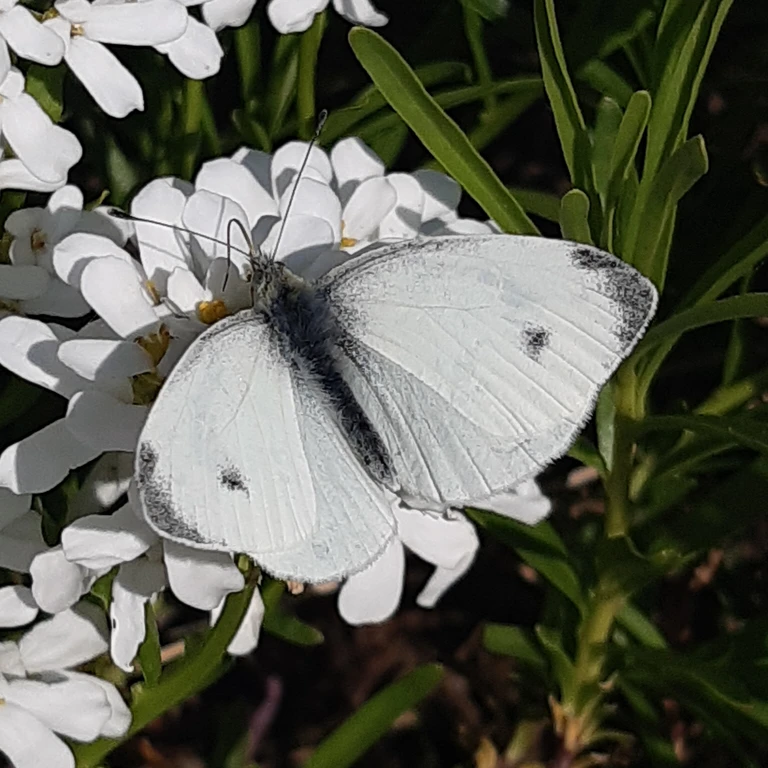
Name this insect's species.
Pieris mannii
